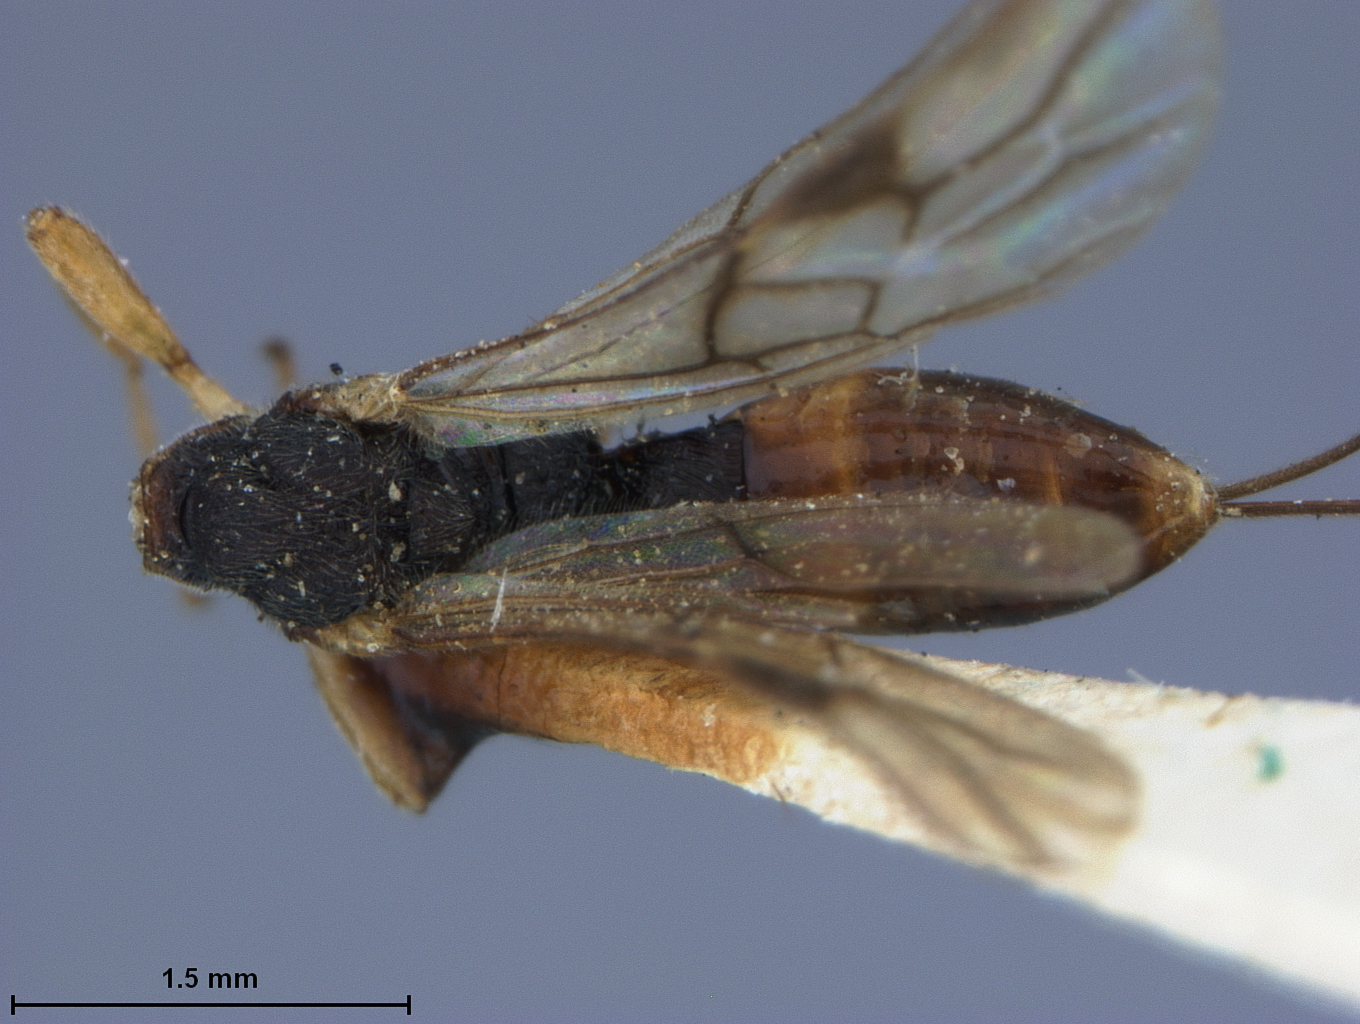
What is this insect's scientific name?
Doryctes mellipes
